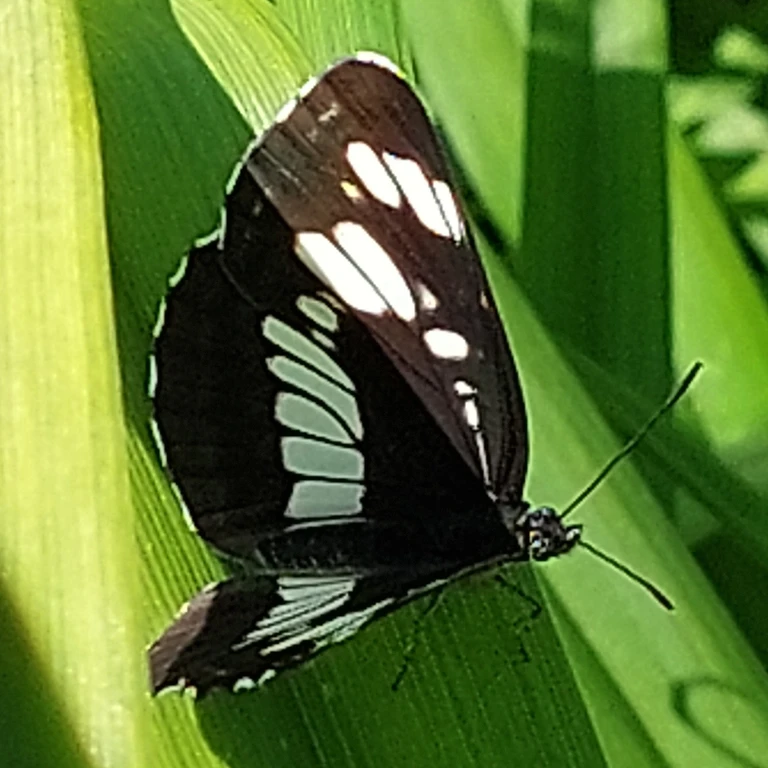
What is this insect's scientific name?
Neptis rivularis
